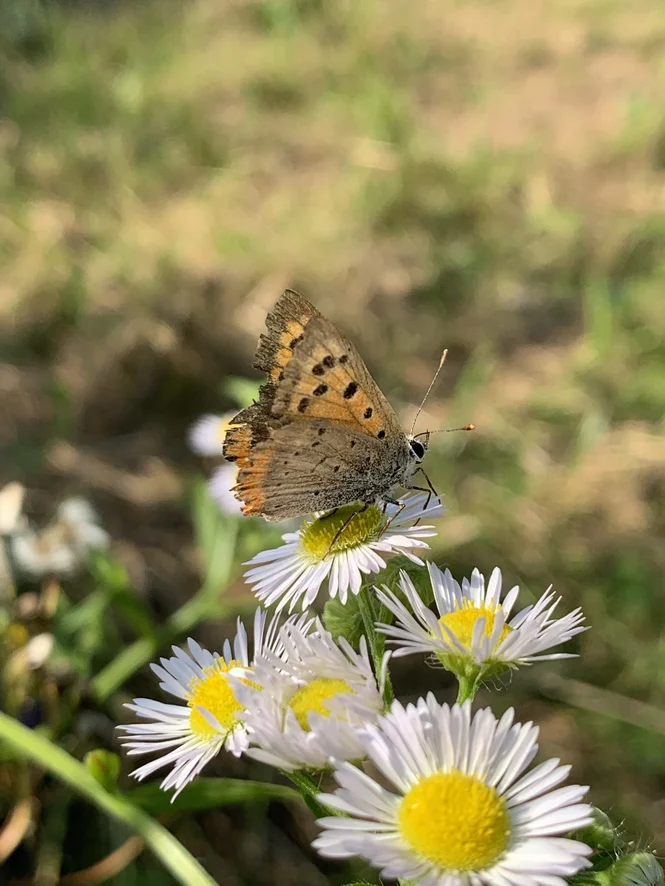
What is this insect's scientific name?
Lycaena phlaeas
